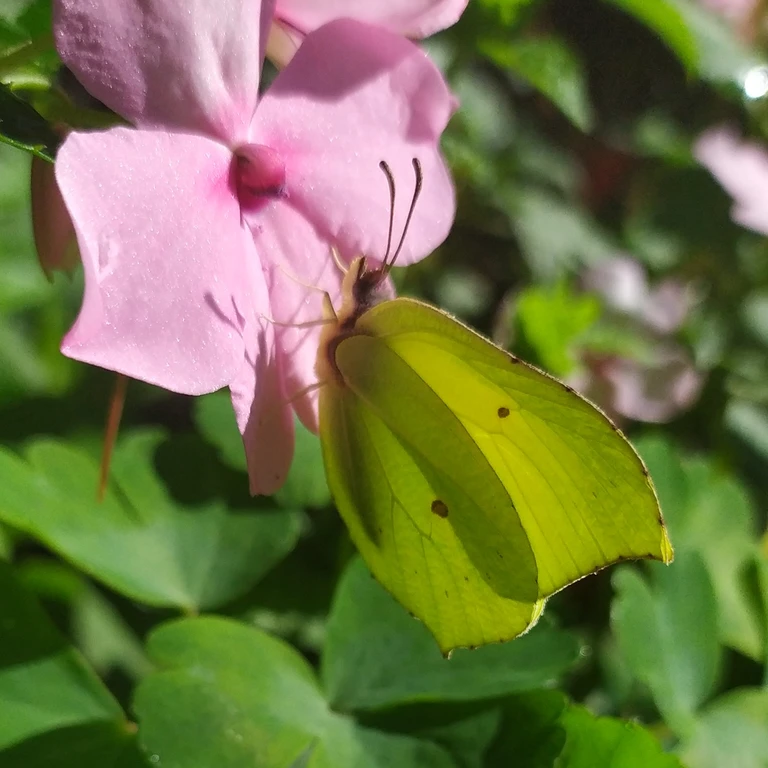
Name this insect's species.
Gonepteryx rhamni
